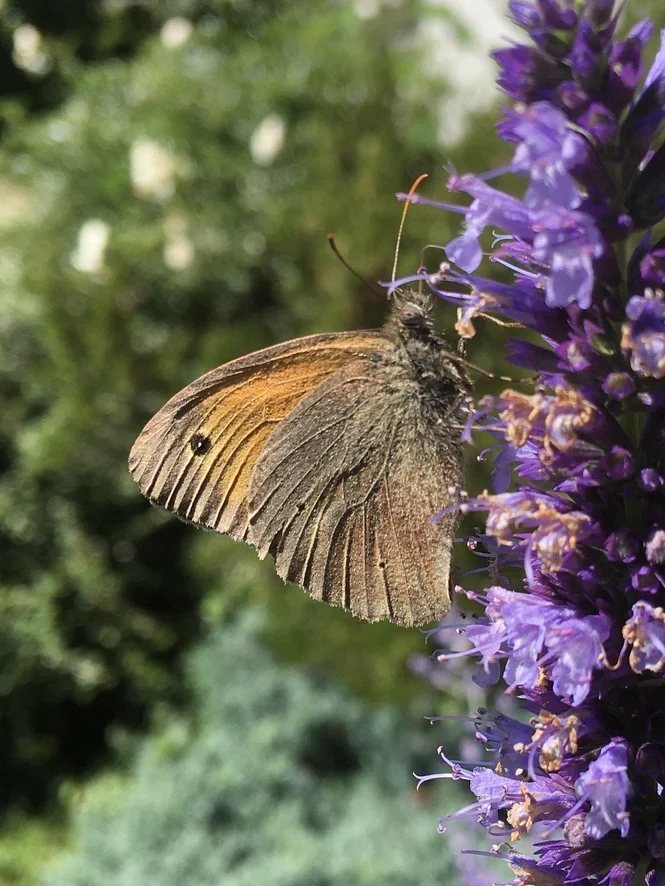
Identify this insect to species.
Maniola jurtina
